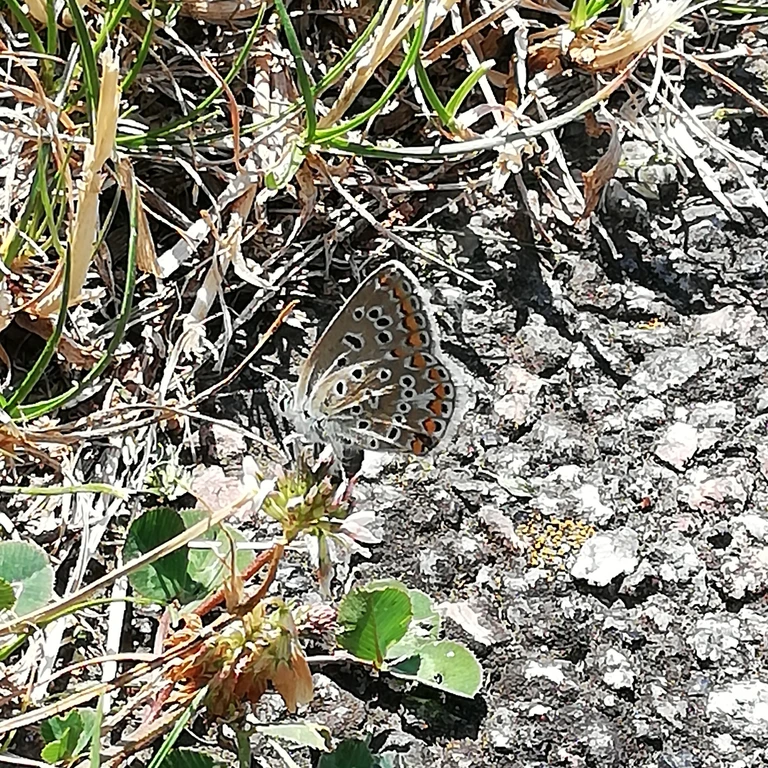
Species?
Polyommatus icarus
